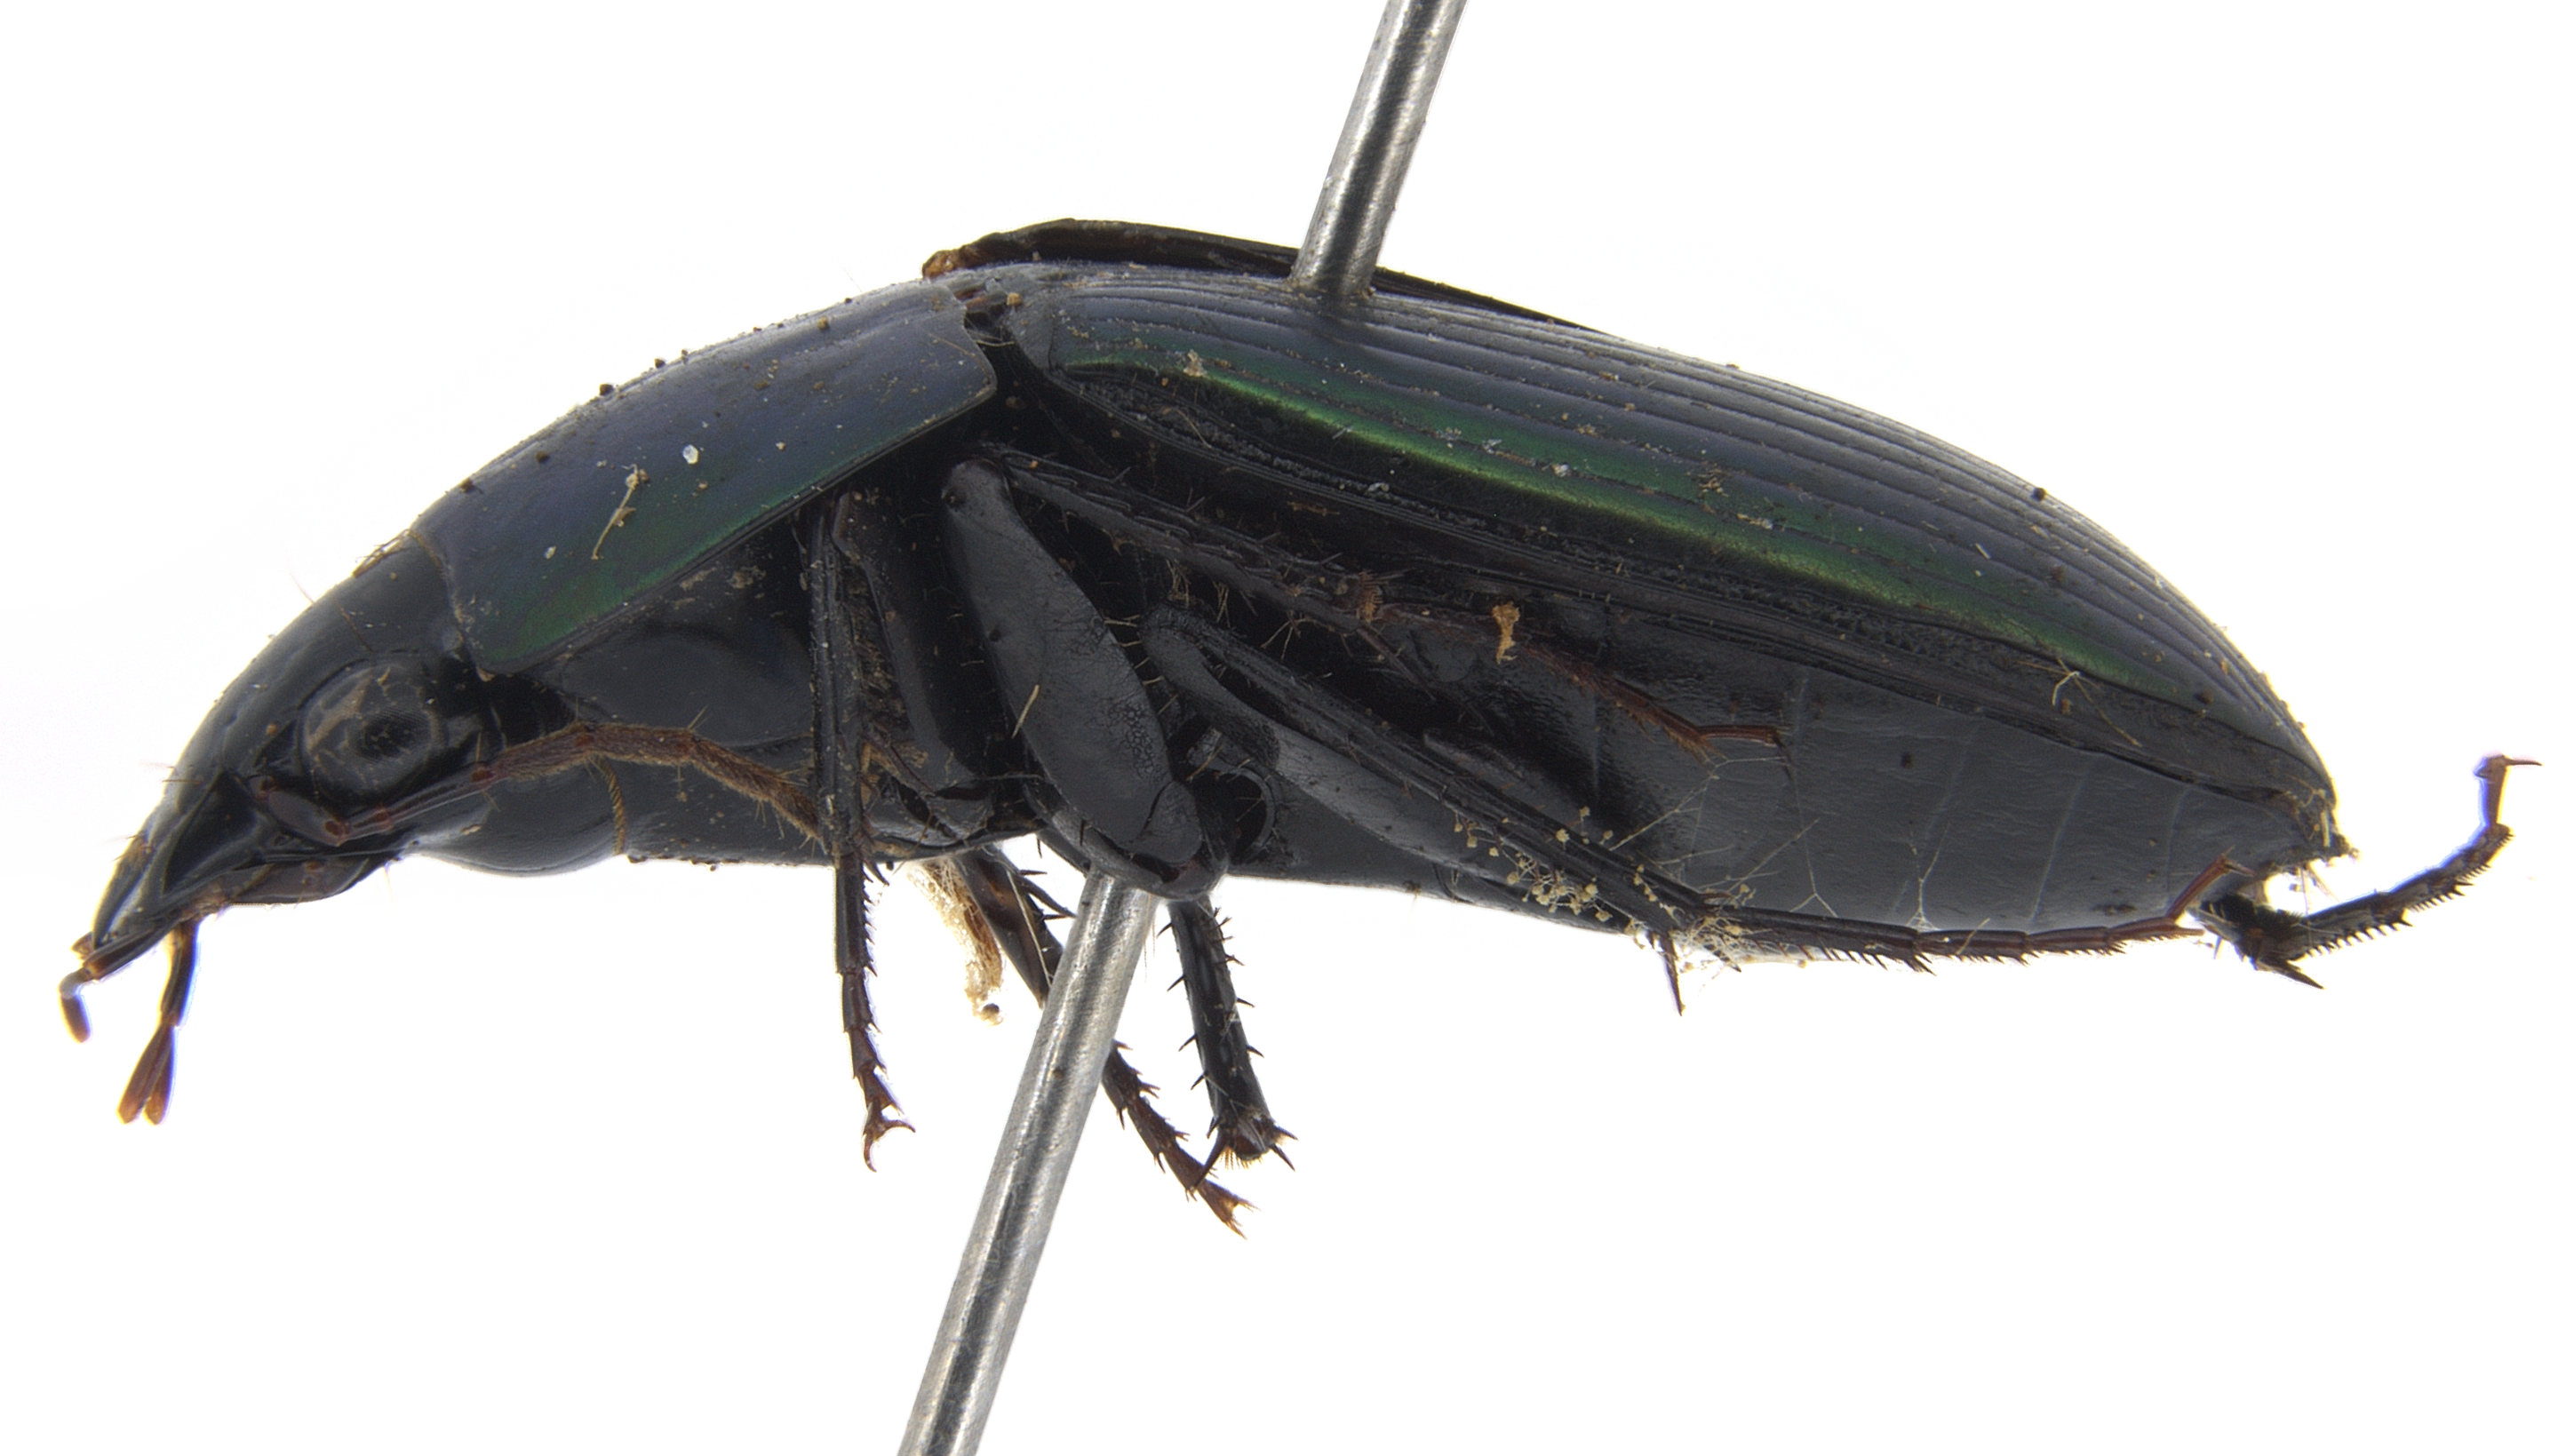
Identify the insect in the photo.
Simous nigriceps
